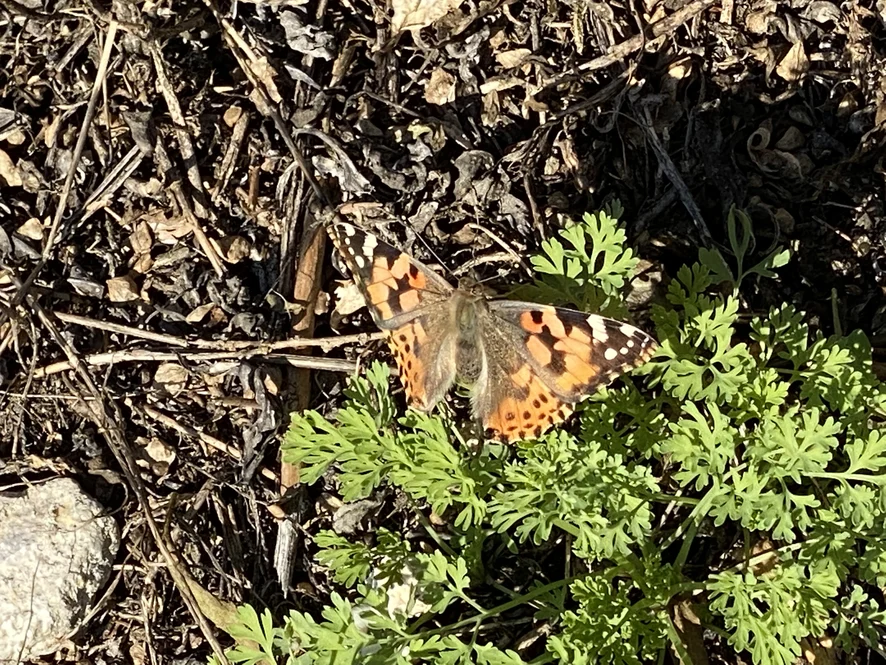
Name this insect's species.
Vanessa cardui
